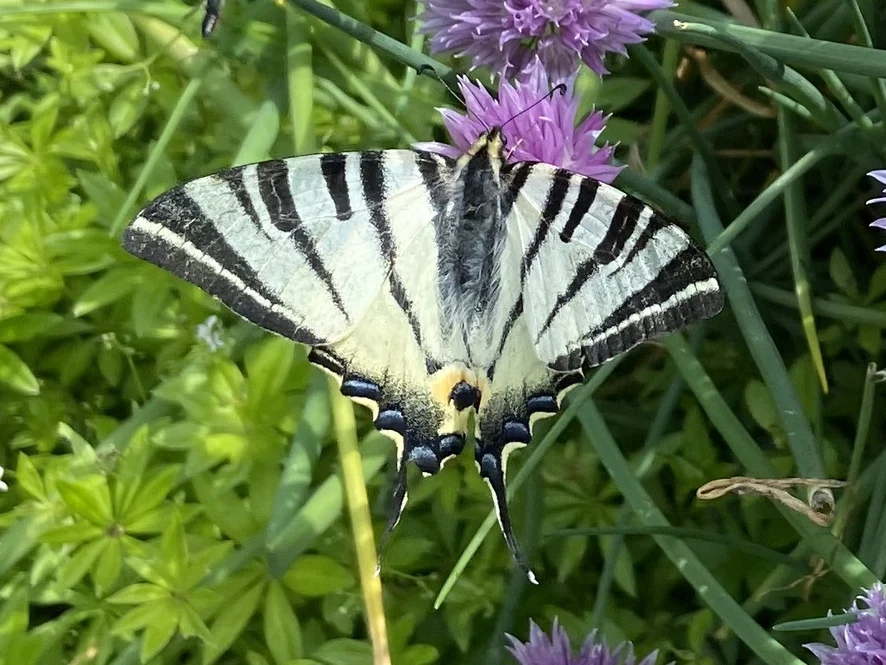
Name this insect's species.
Iphiclides podalirius
